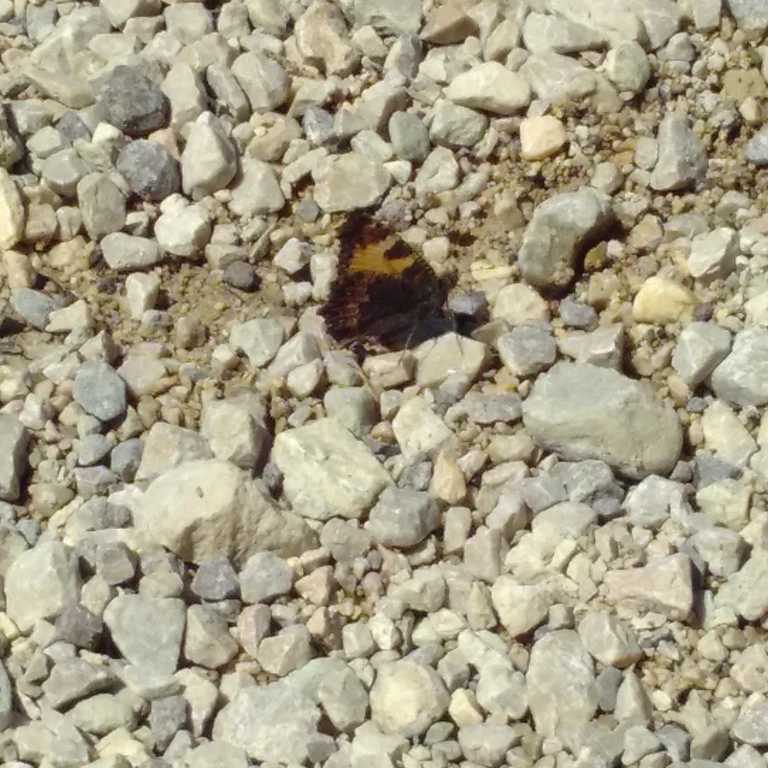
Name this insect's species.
Aglais urticae
